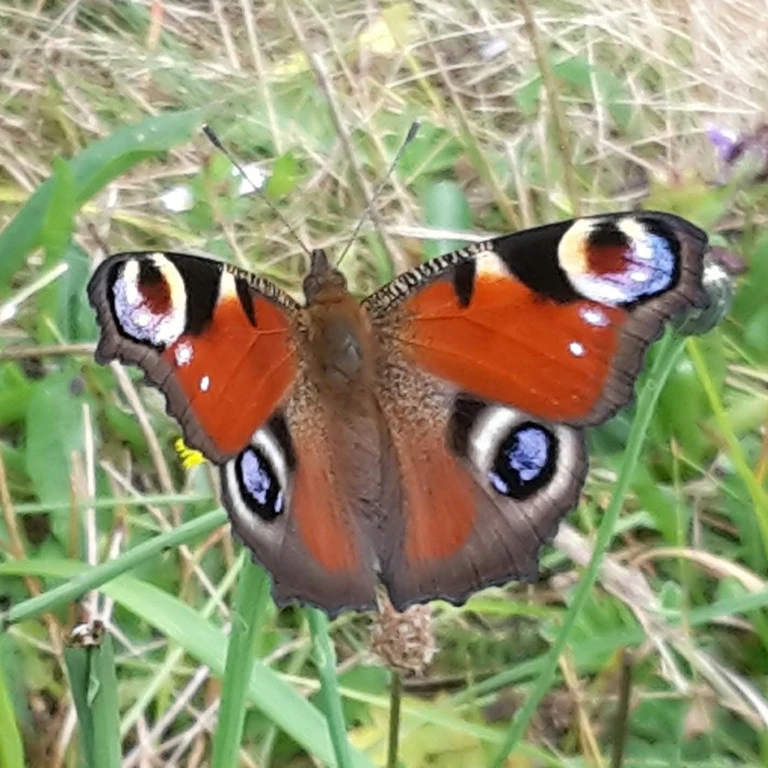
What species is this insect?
Aglais io
